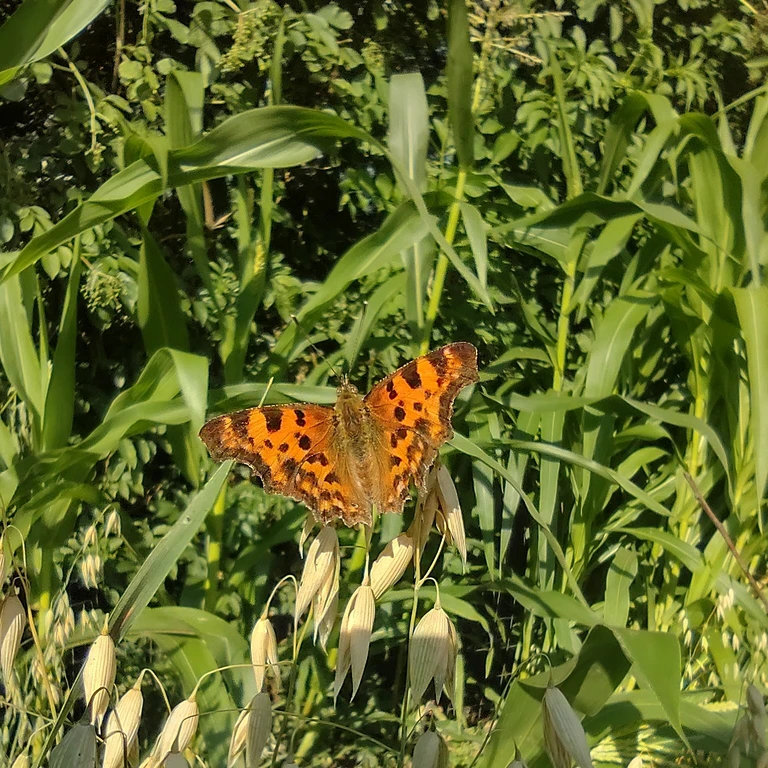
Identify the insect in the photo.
Polygonia c-album
